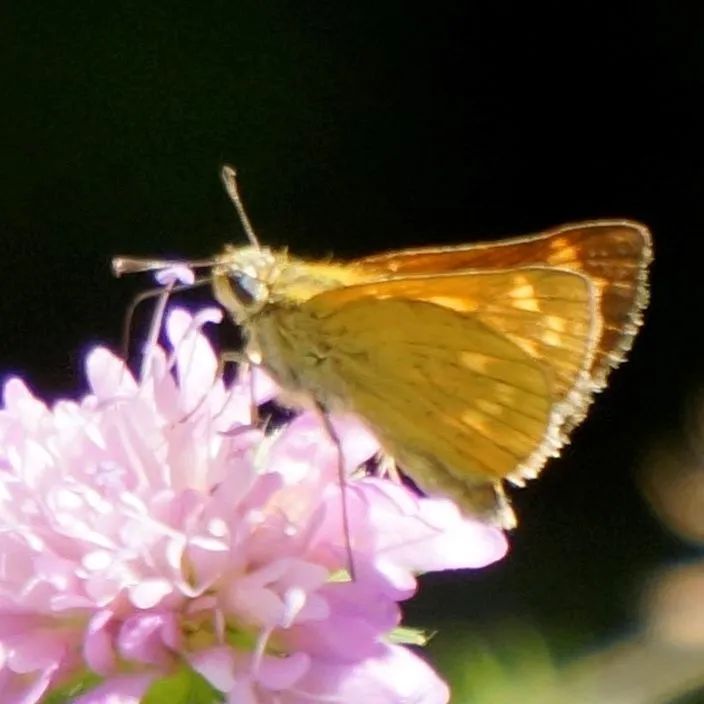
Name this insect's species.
Ochlodes sylvanus (also Ochlodes venata)
